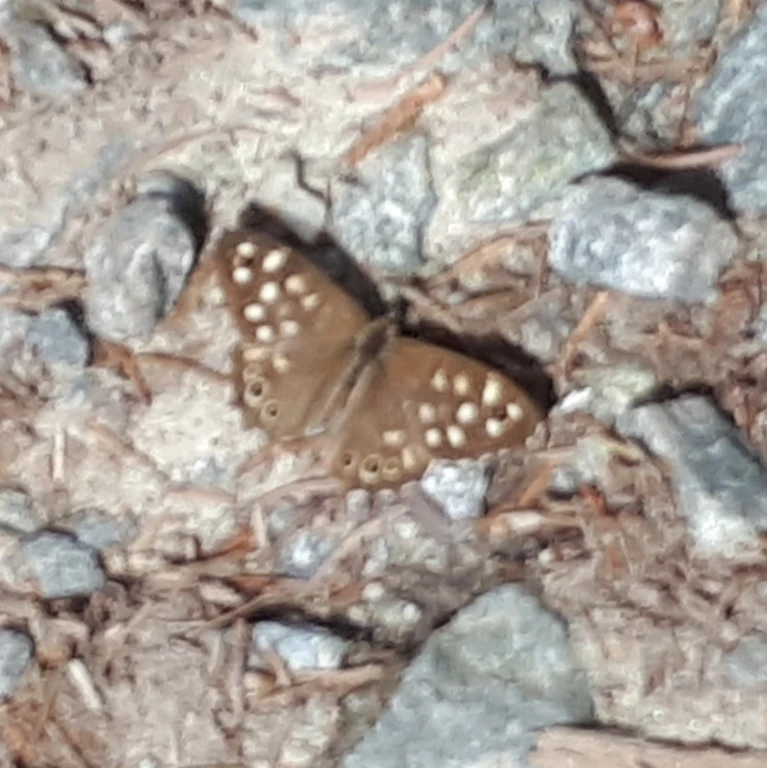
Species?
Pararge aegeria
